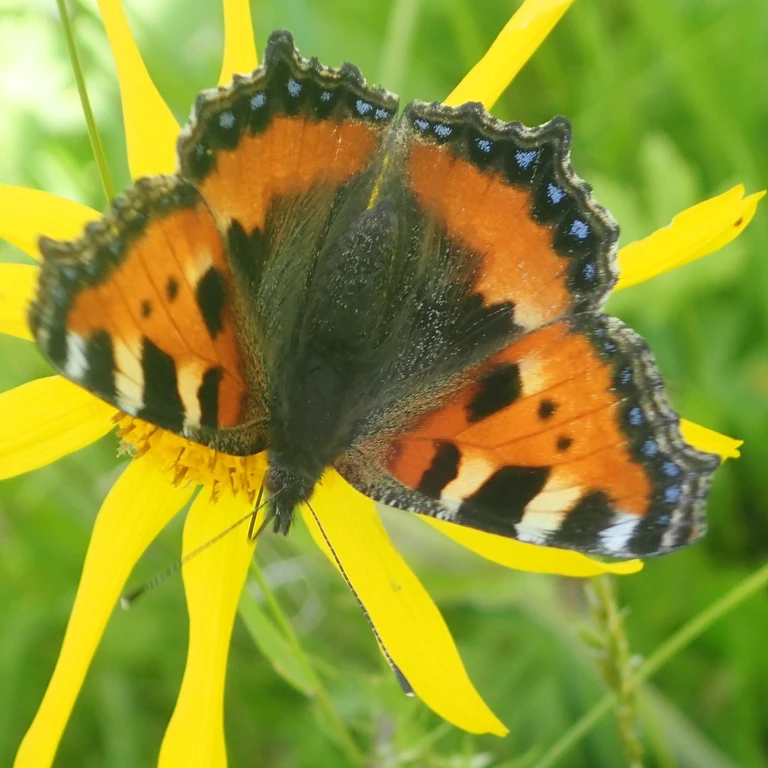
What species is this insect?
Aglais urticae
